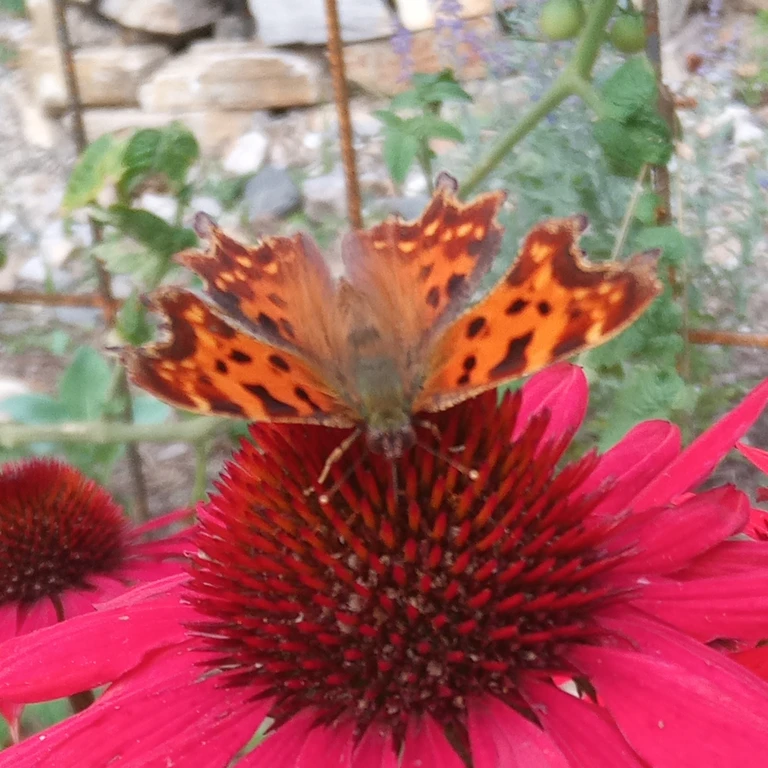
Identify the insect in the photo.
Polygonia c-album
